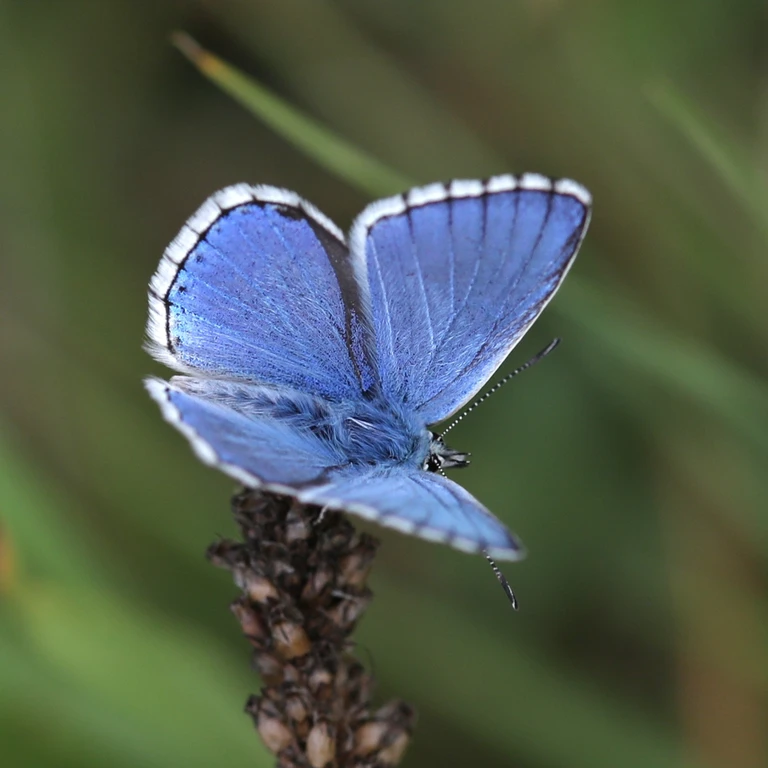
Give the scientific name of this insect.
Lysandra bellargus
